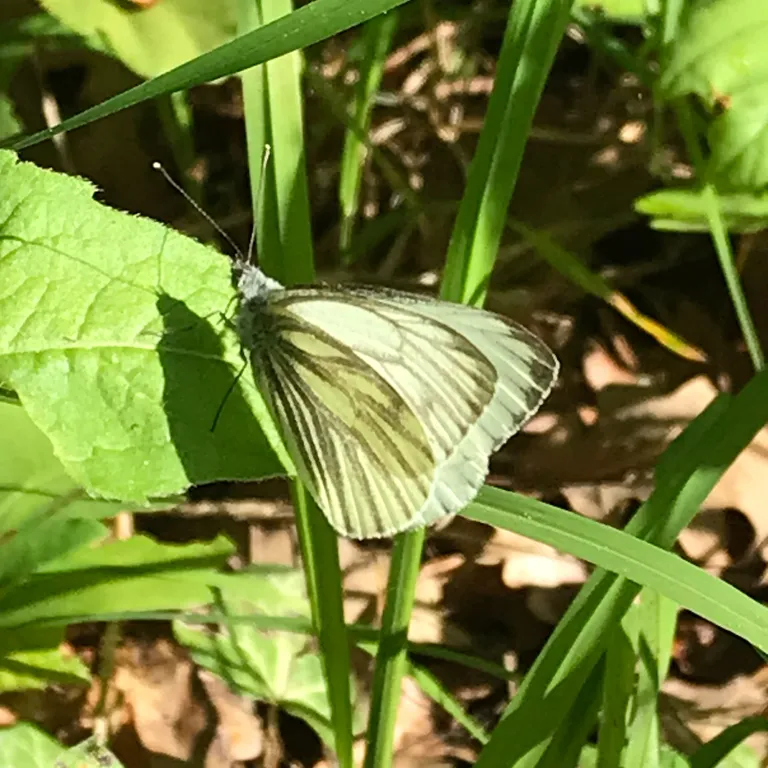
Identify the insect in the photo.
Pieris napi
